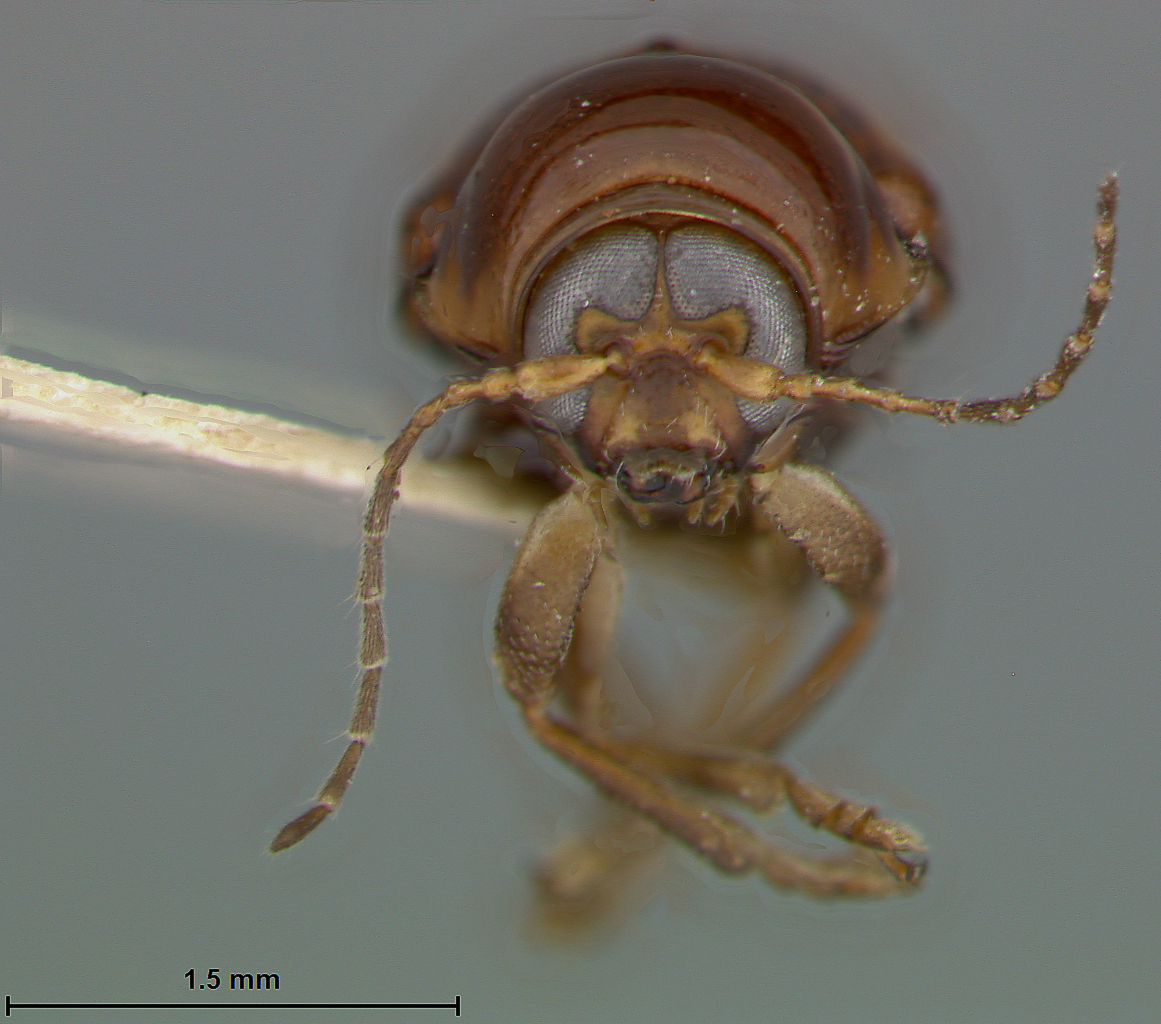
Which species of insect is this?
Paracoenobius gressitti
